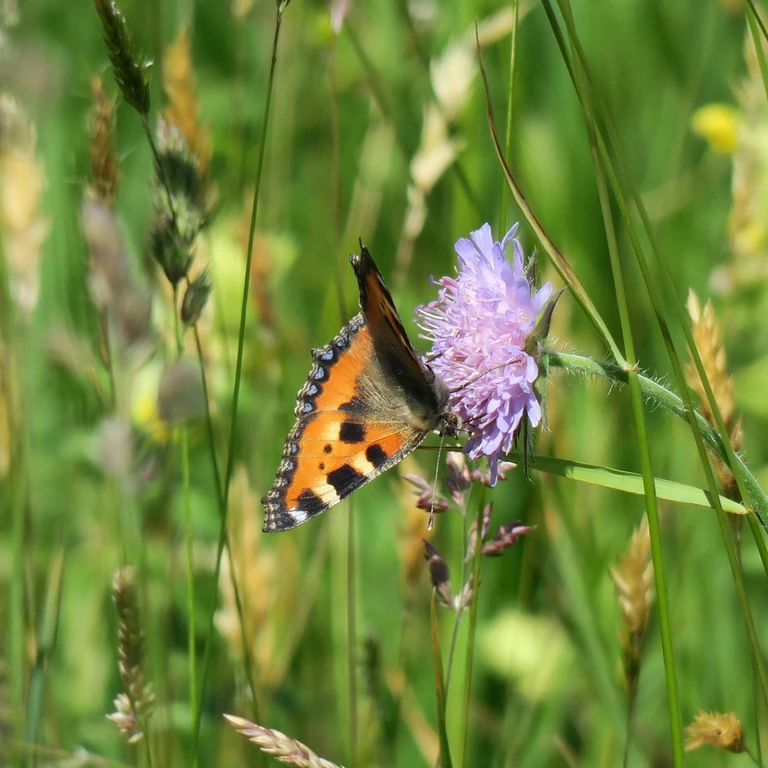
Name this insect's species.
Aglais urticae
